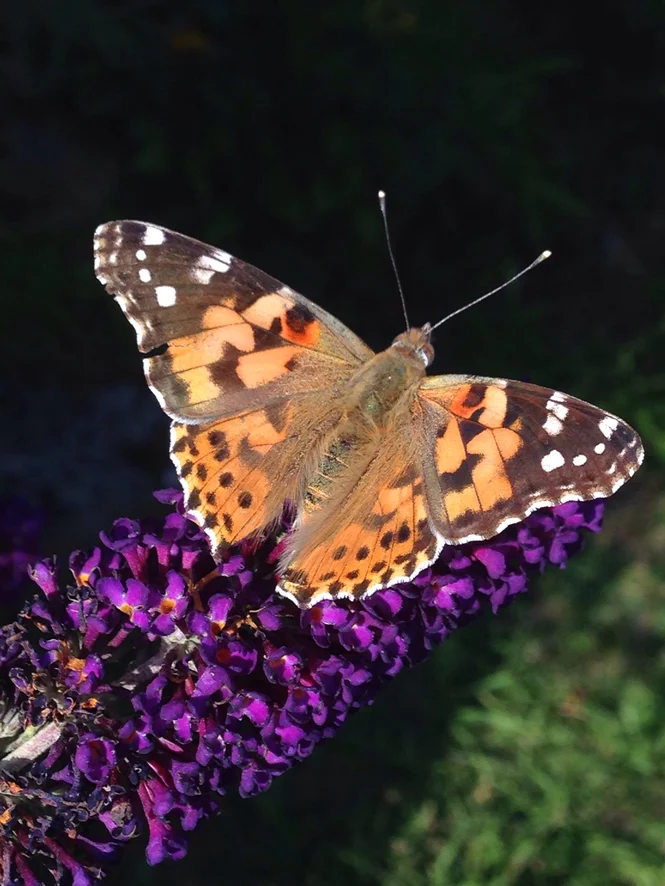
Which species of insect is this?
Vanessa cardui
